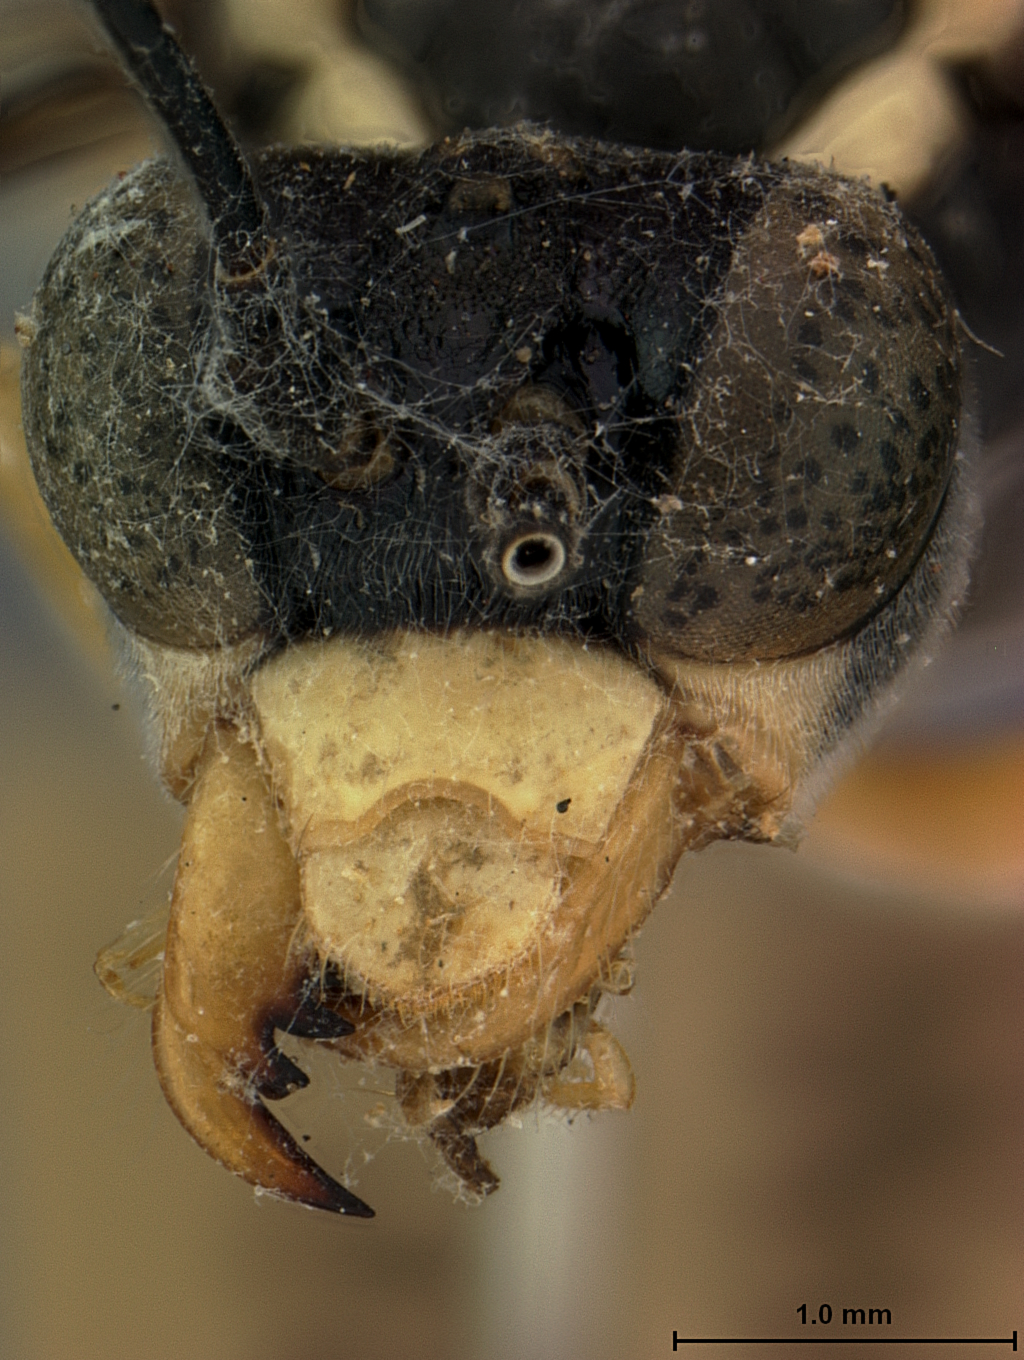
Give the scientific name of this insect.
Tenthredella turneri
